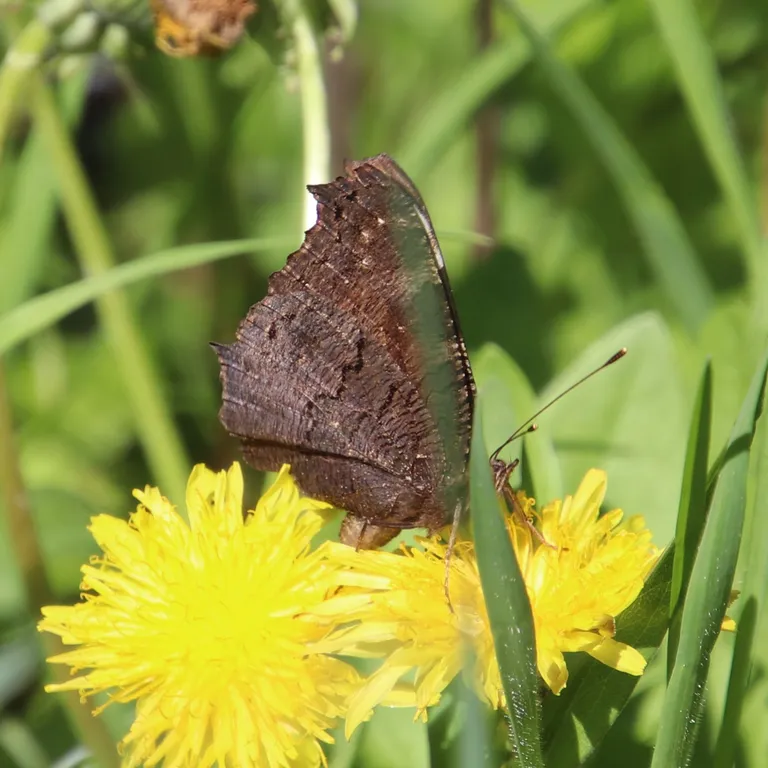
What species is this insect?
Aglais io
